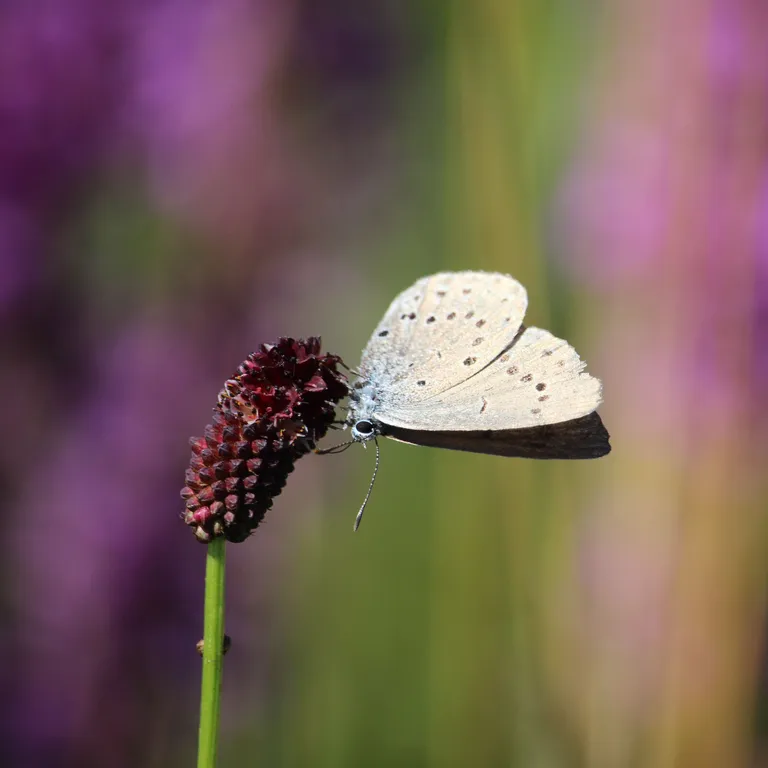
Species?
Phengaris teleius
